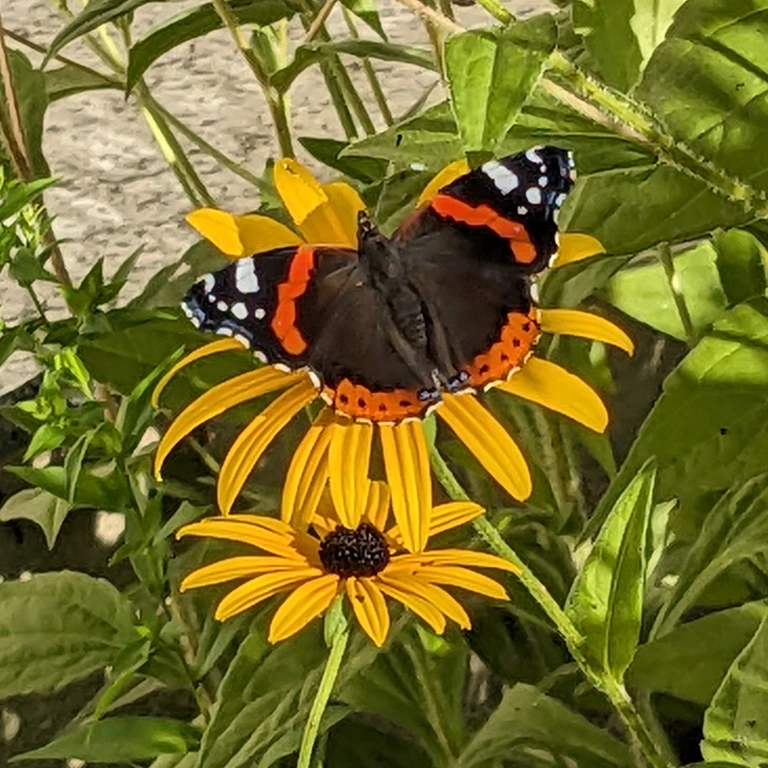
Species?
Vanessa atalanta
